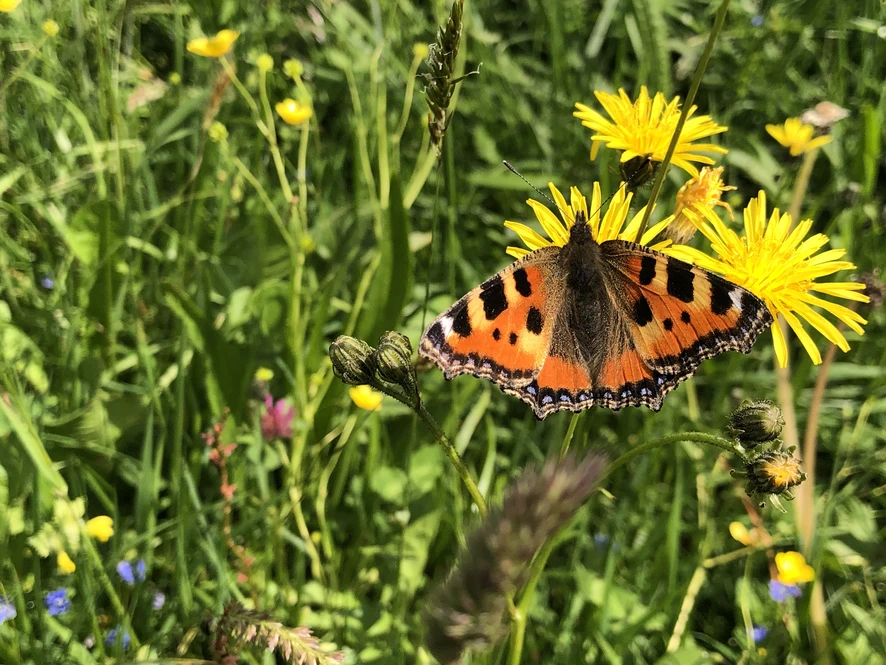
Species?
Aglais urticae
